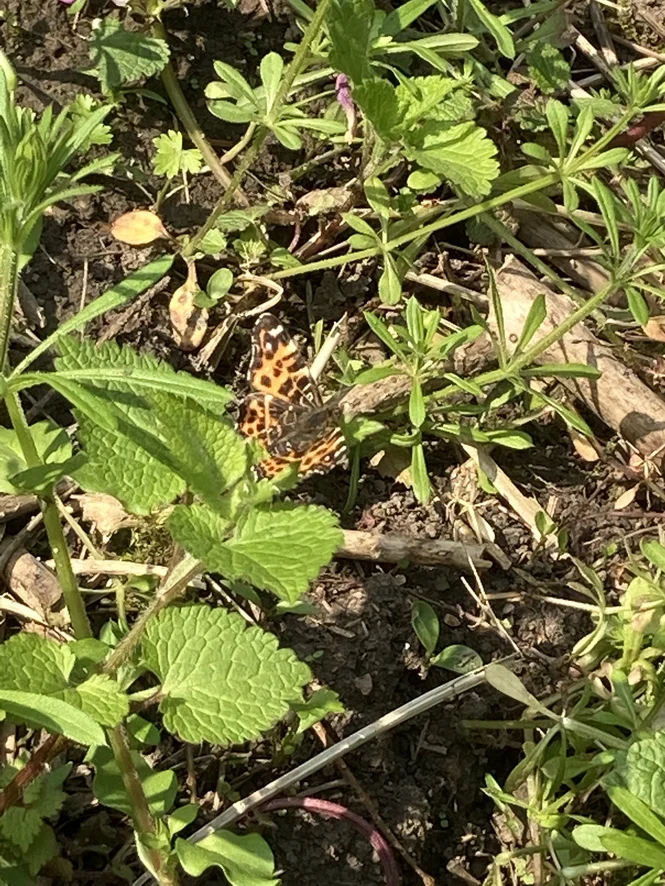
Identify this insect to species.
Araschnia levana
